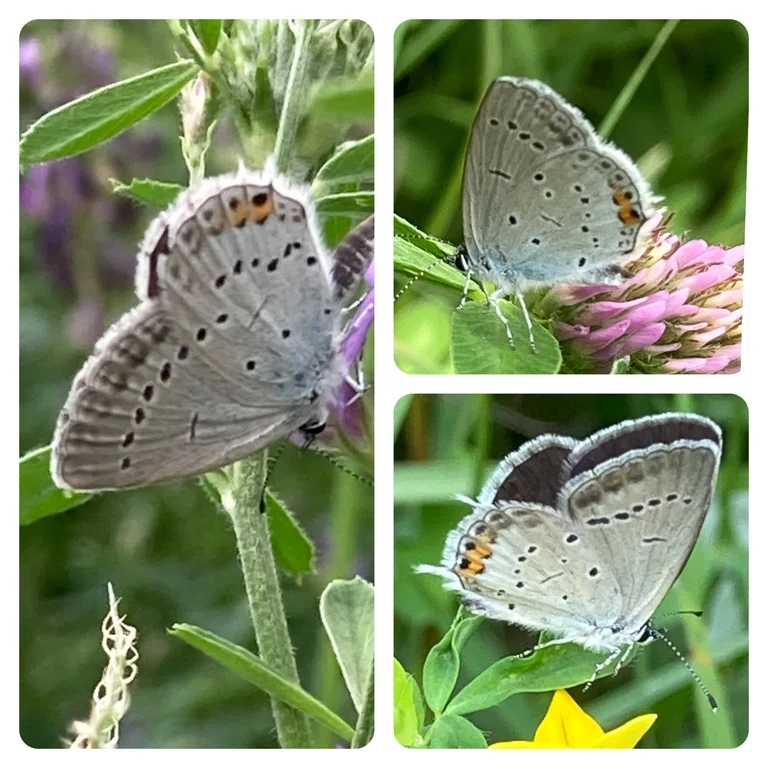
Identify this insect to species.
Cupido argiades (also Elkalyce argiades)
